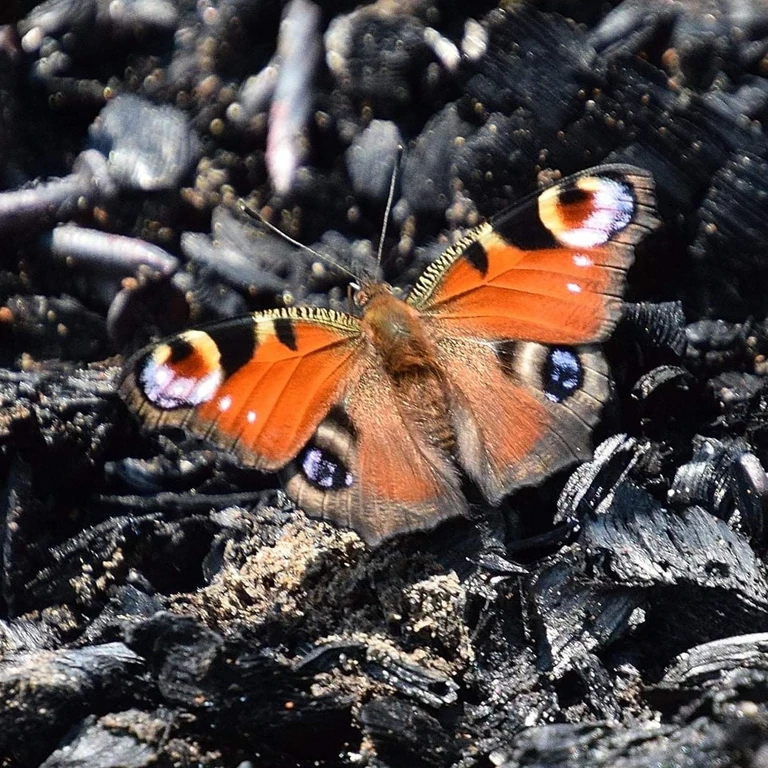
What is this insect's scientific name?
Aglais io
